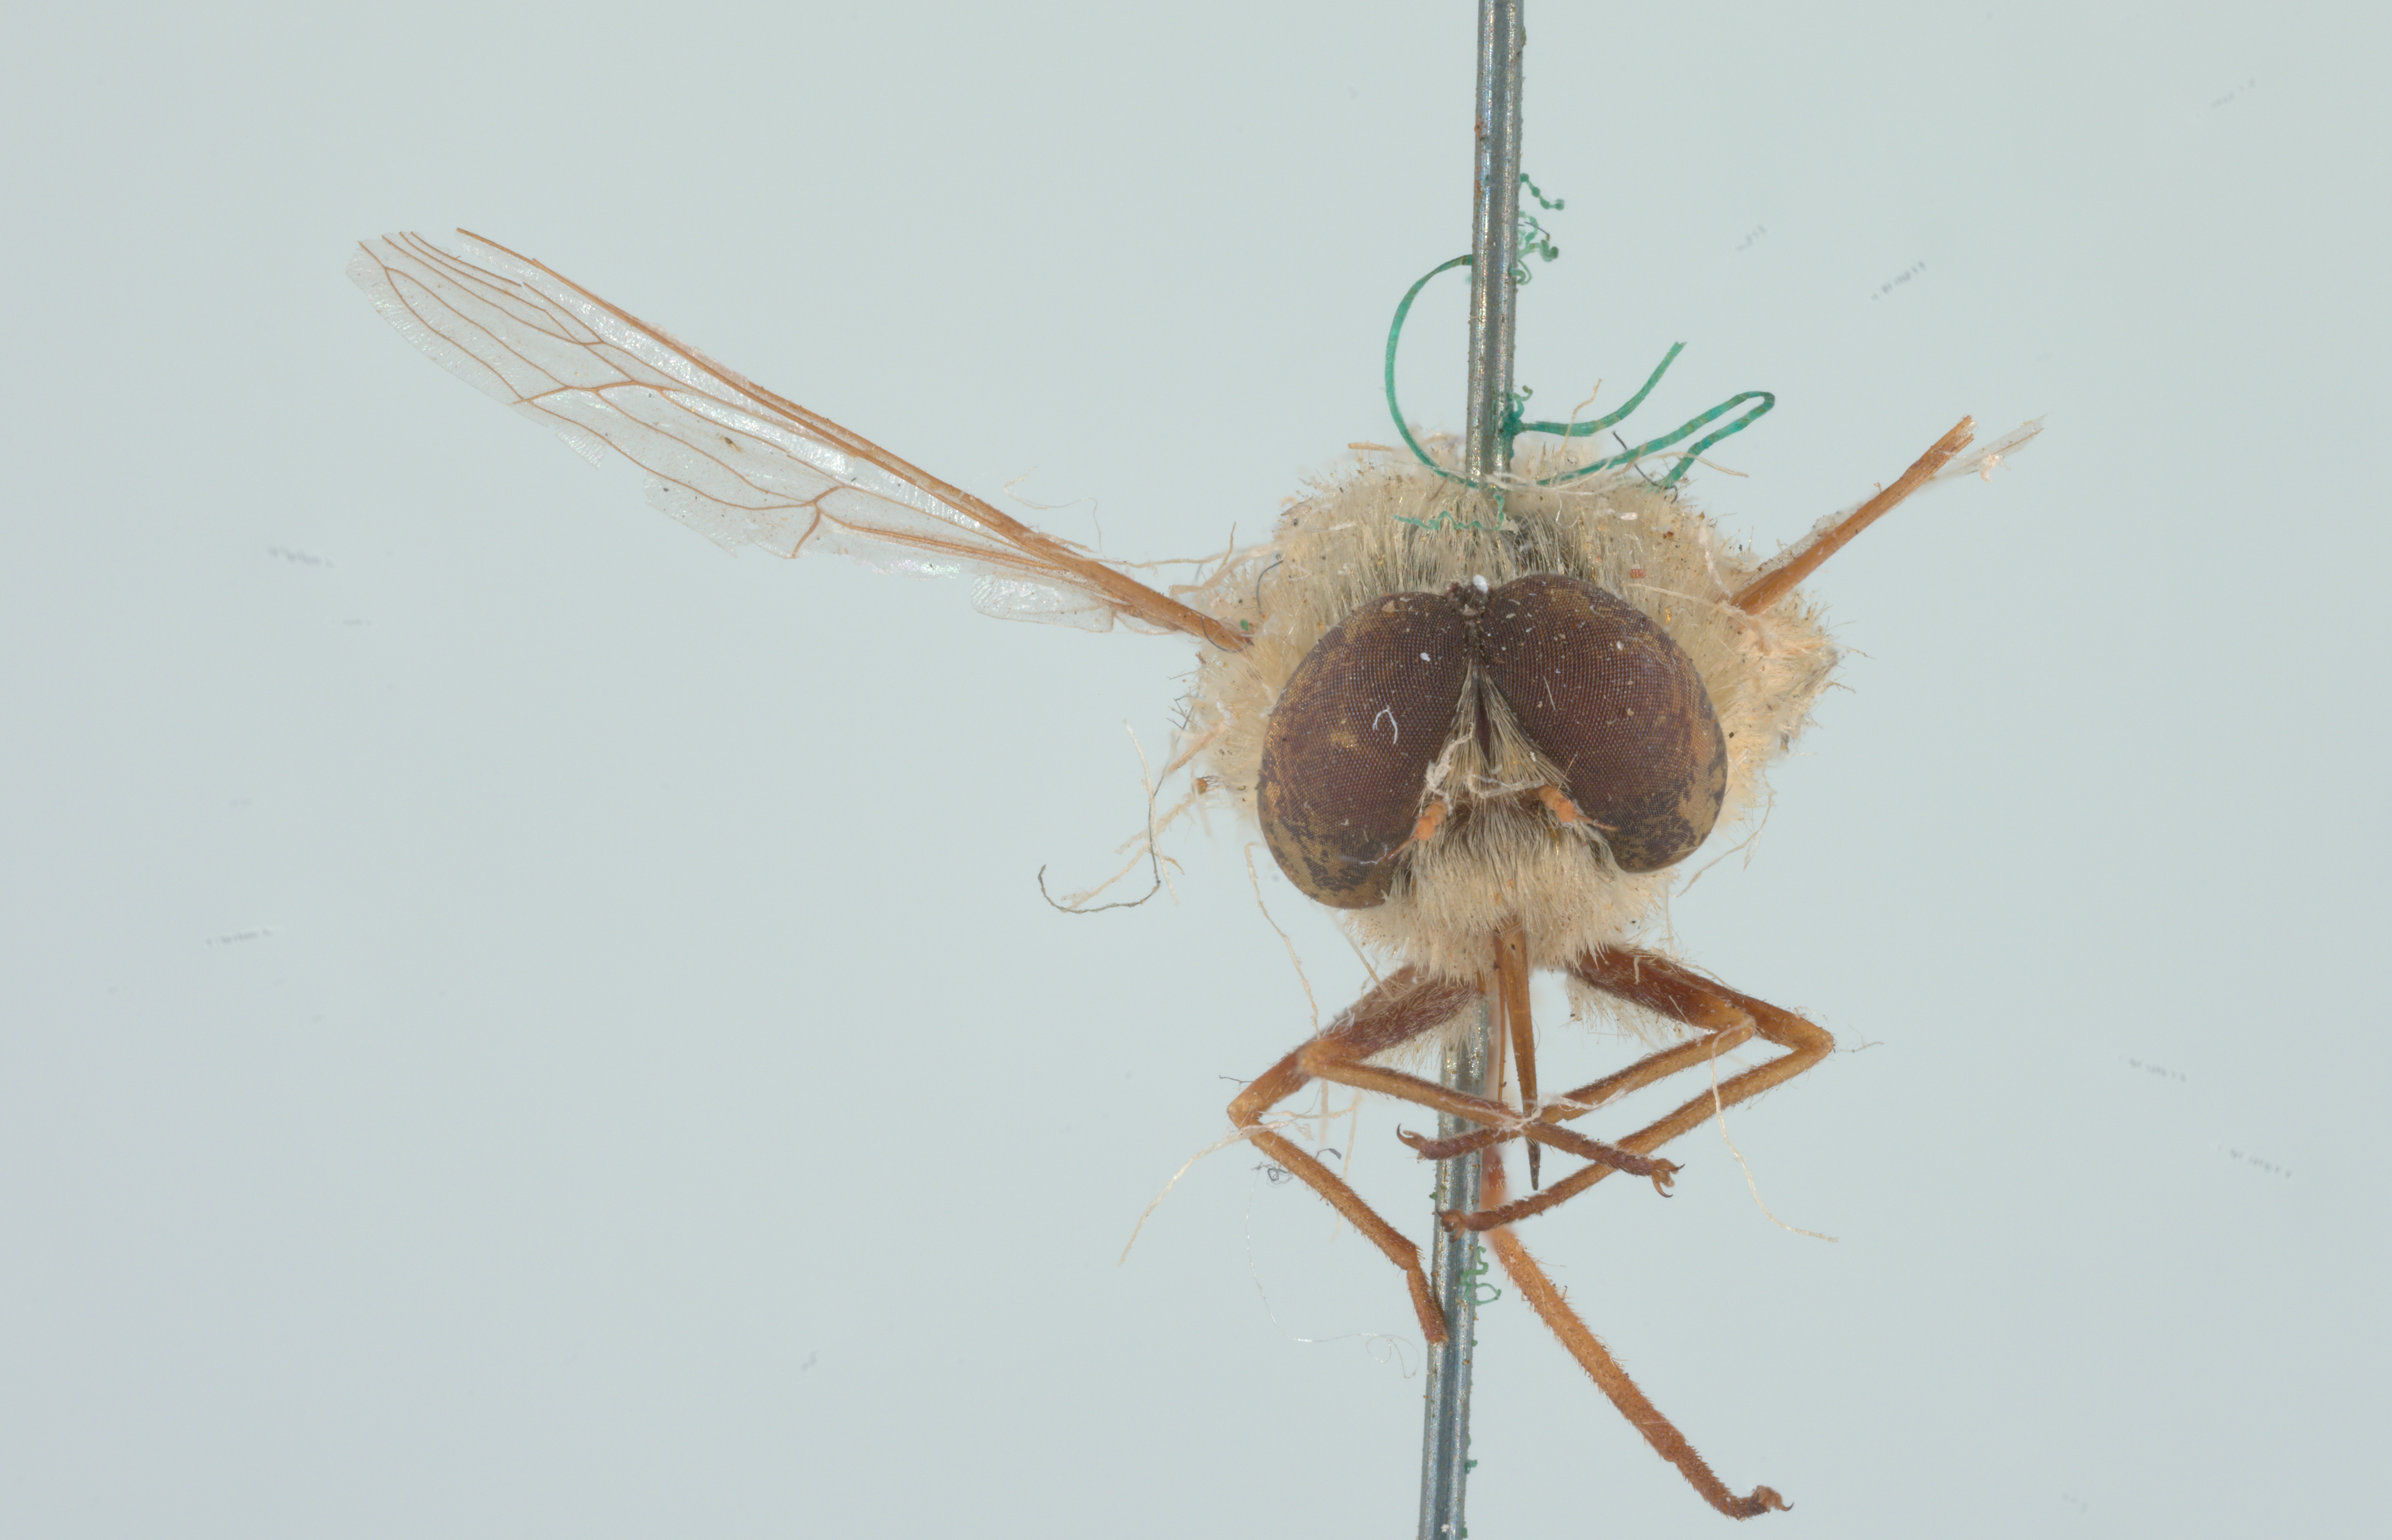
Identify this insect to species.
Neorhynchocephalus sackenii
